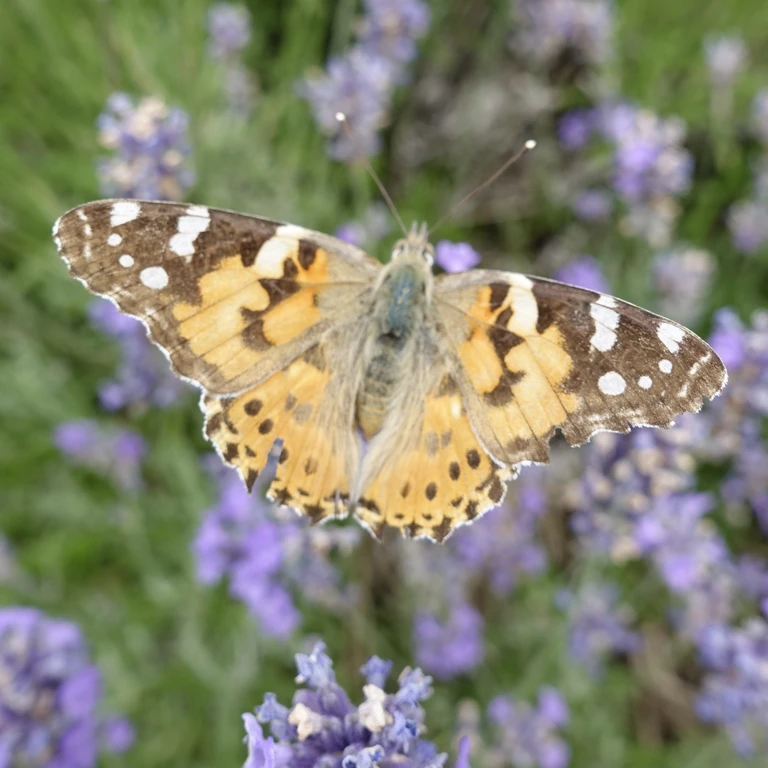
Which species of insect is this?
Vanessa cardui
